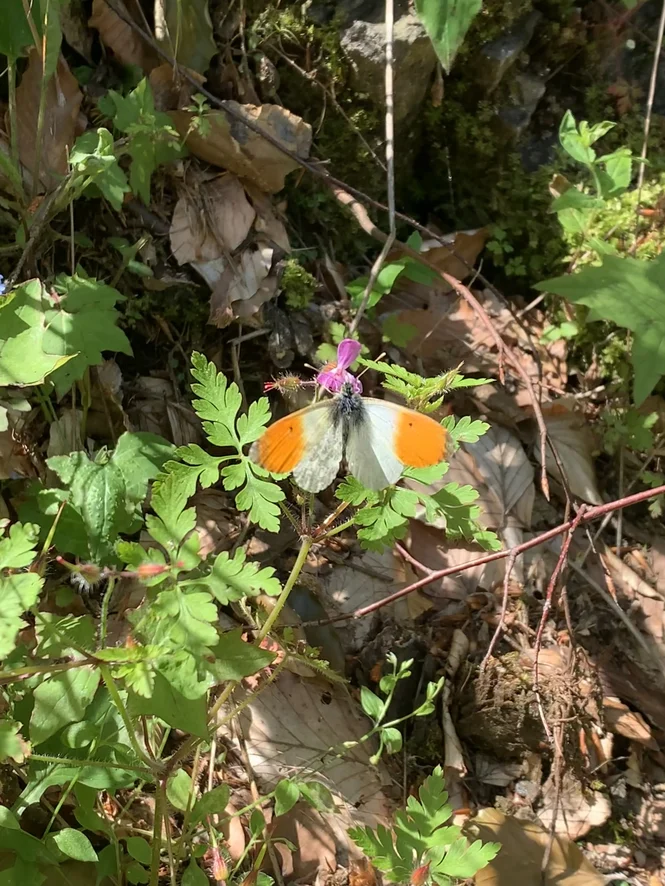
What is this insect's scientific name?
Anthocharis cardamines
